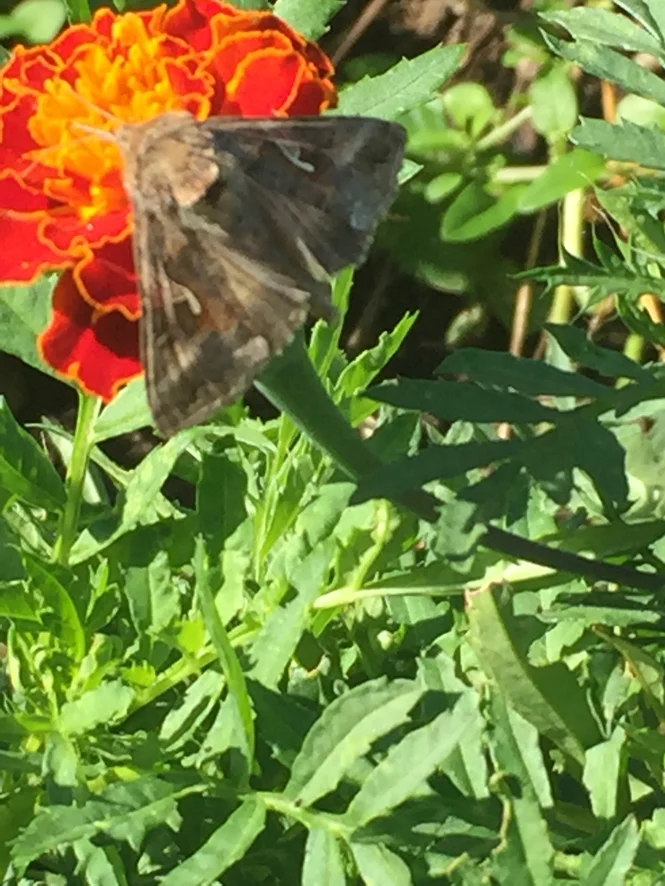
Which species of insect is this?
Autographa gamma
